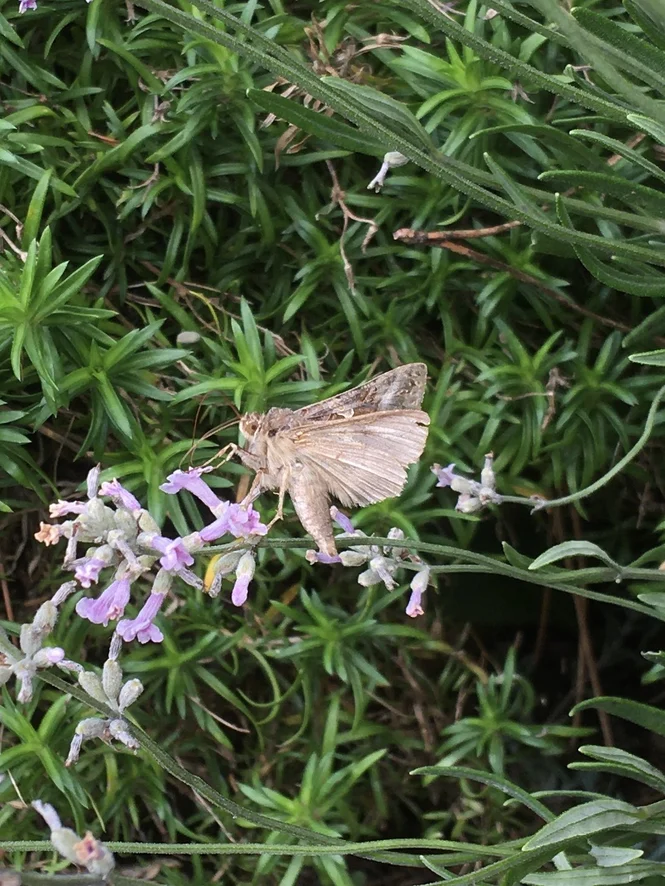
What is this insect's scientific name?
Autographa gamma
